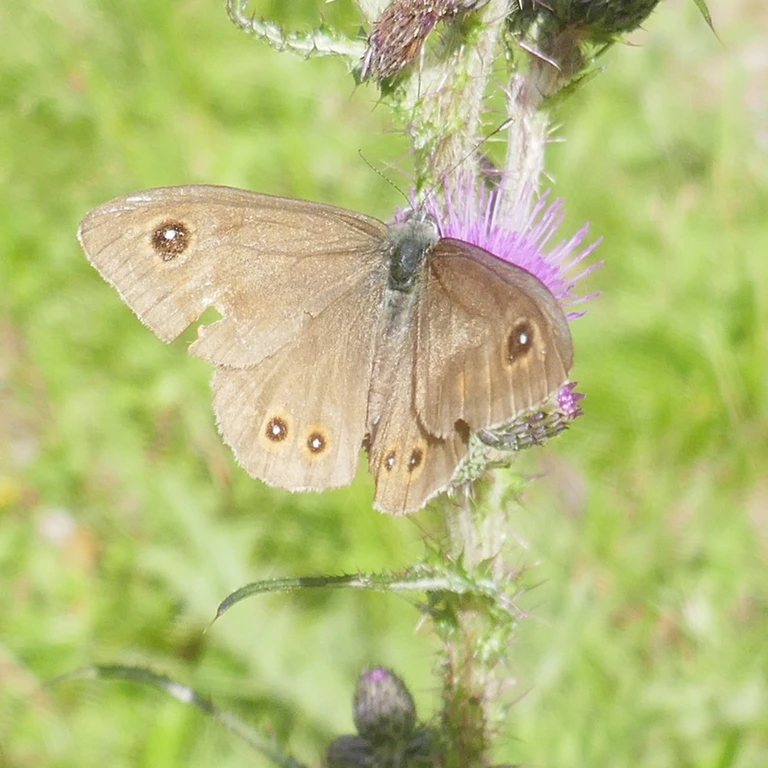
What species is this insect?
Lasiommata maera (also Pararge maera)
